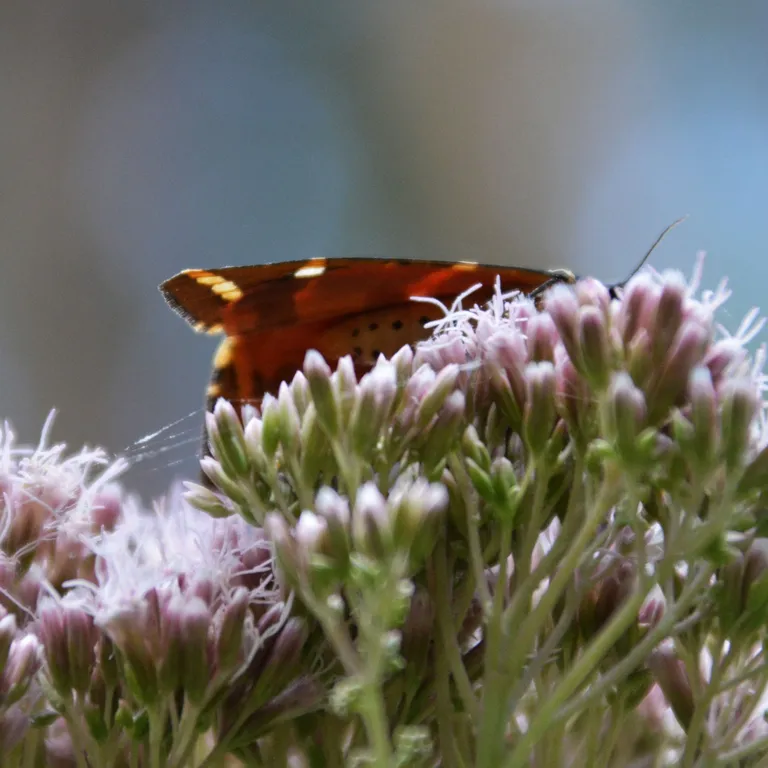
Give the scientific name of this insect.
Euplagia quadripunctaria
